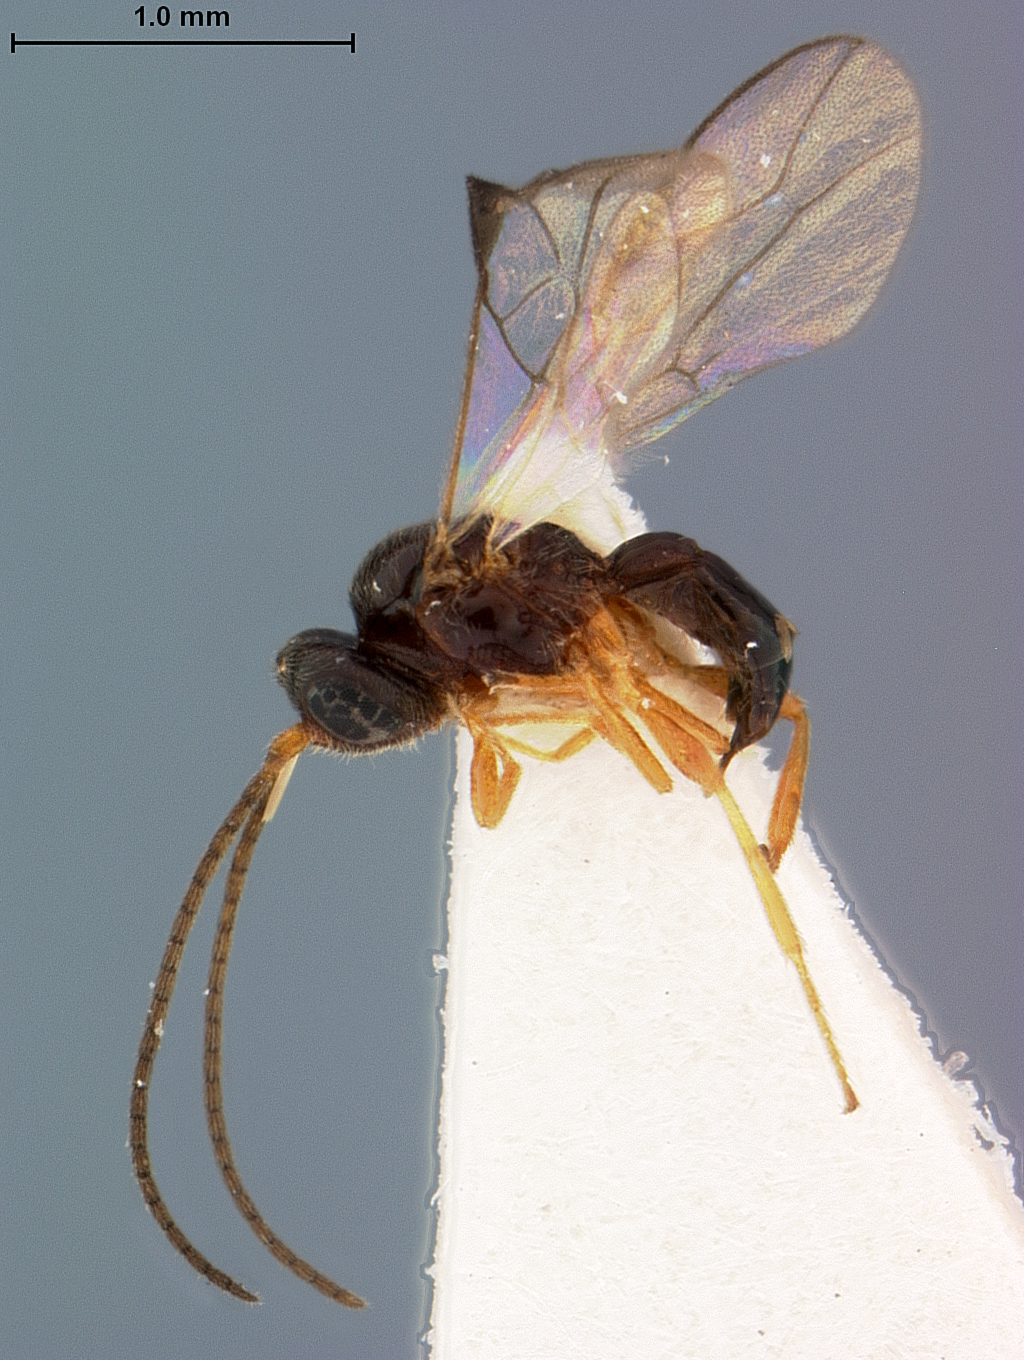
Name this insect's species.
Opius panamanus
